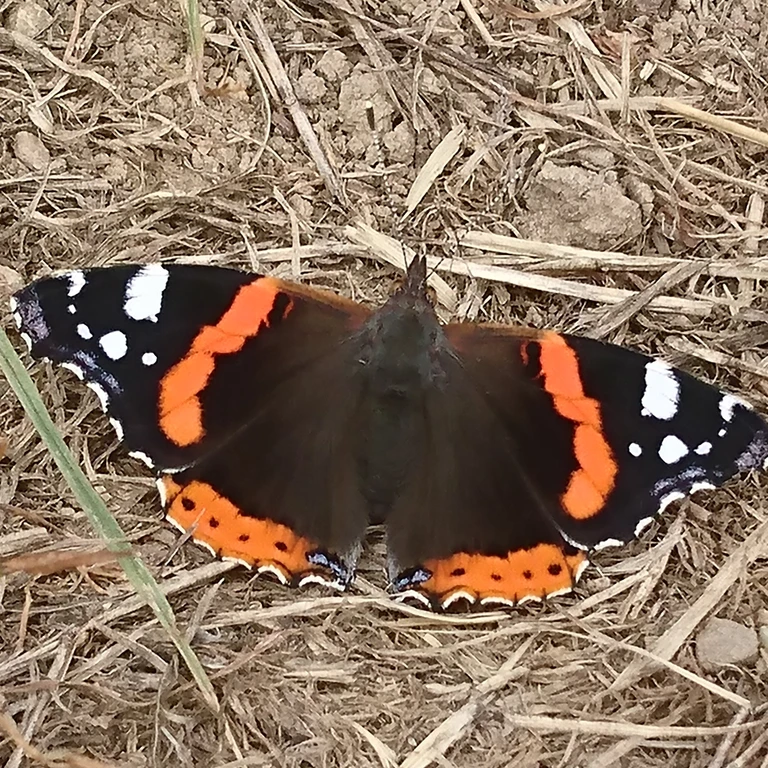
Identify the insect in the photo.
Vanessa atalanta
